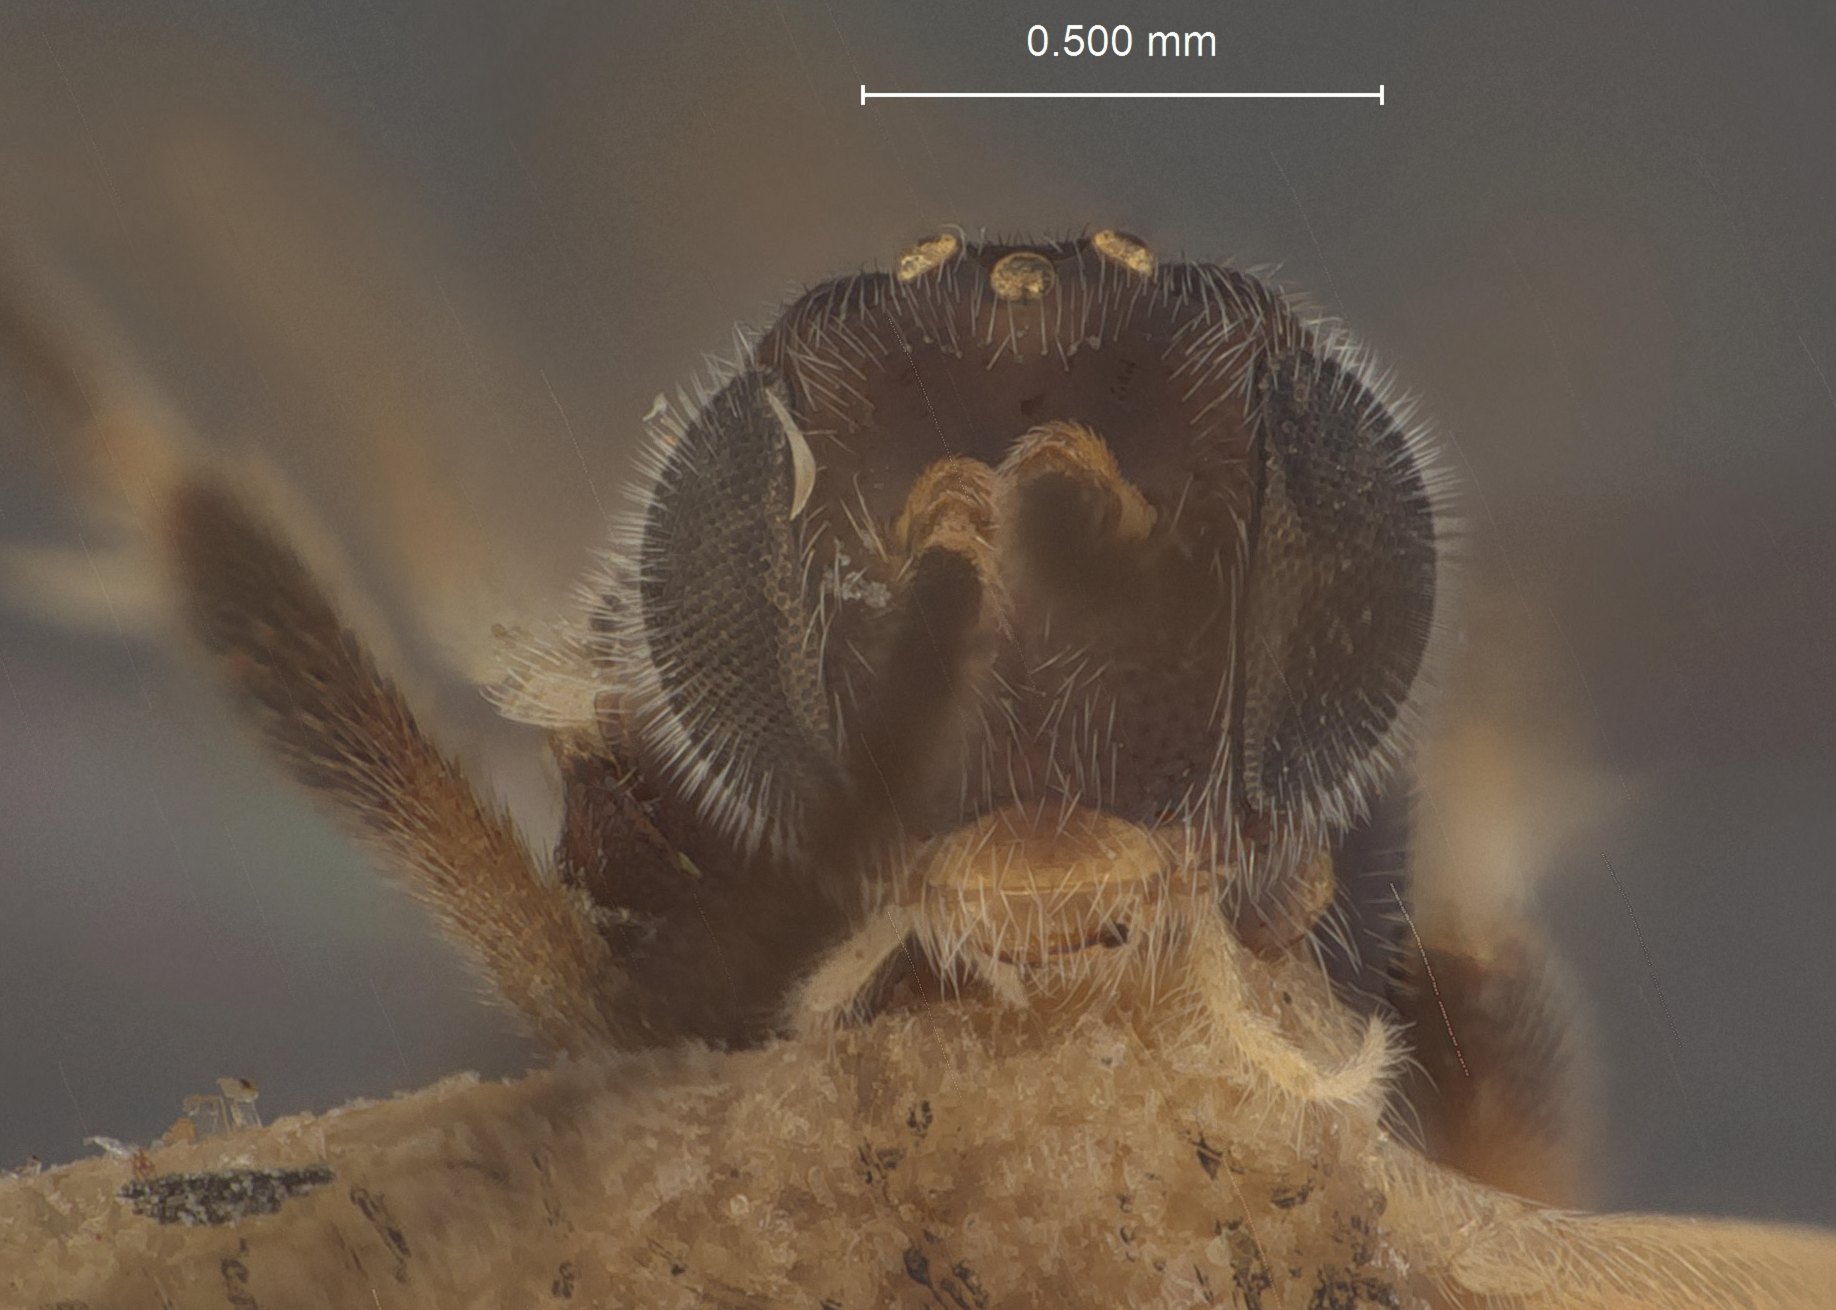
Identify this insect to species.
Microgaster jocare
